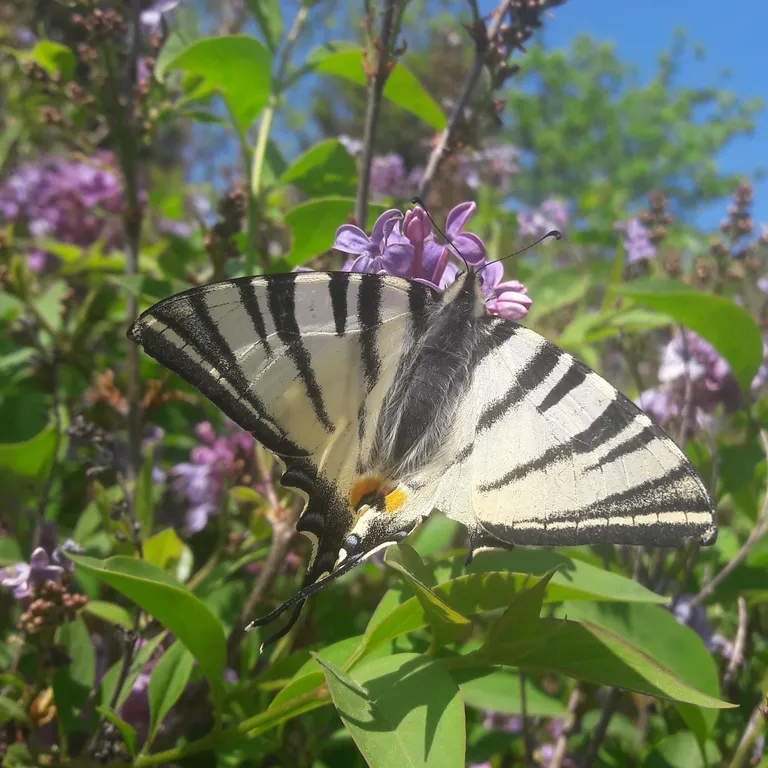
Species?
Iphiclides podalirius
